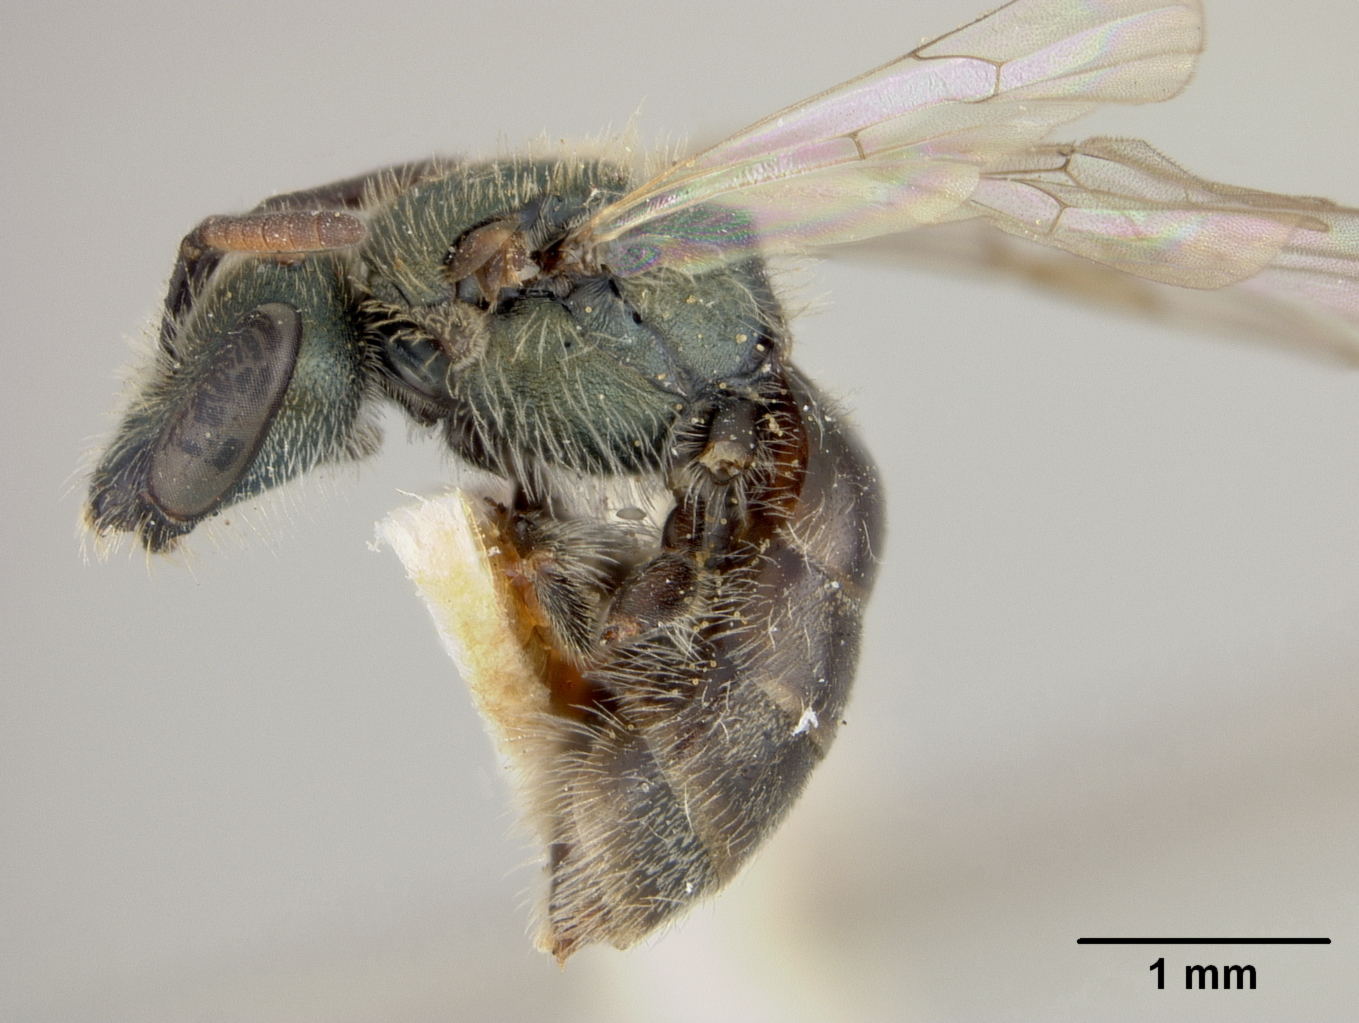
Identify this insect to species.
Halictus sublatens
